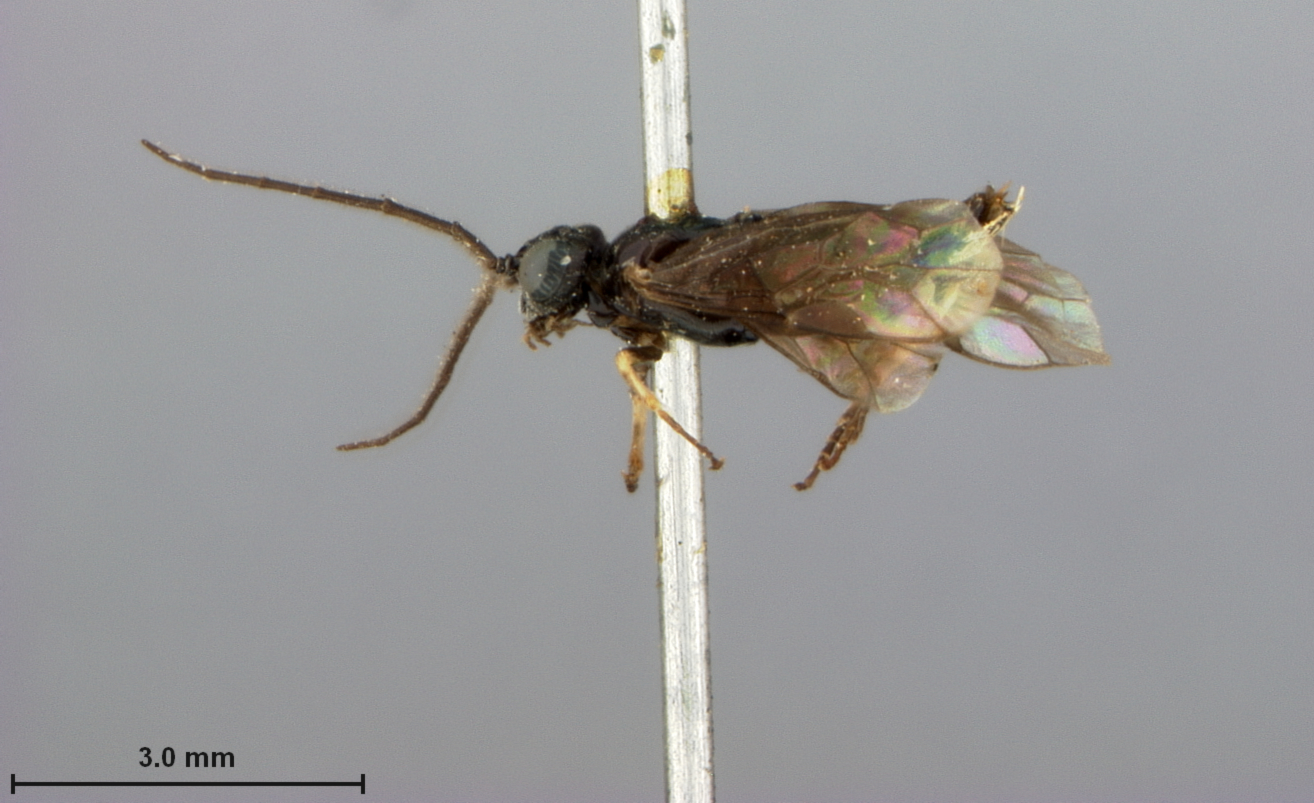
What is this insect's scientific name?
Priophorus irregularis
